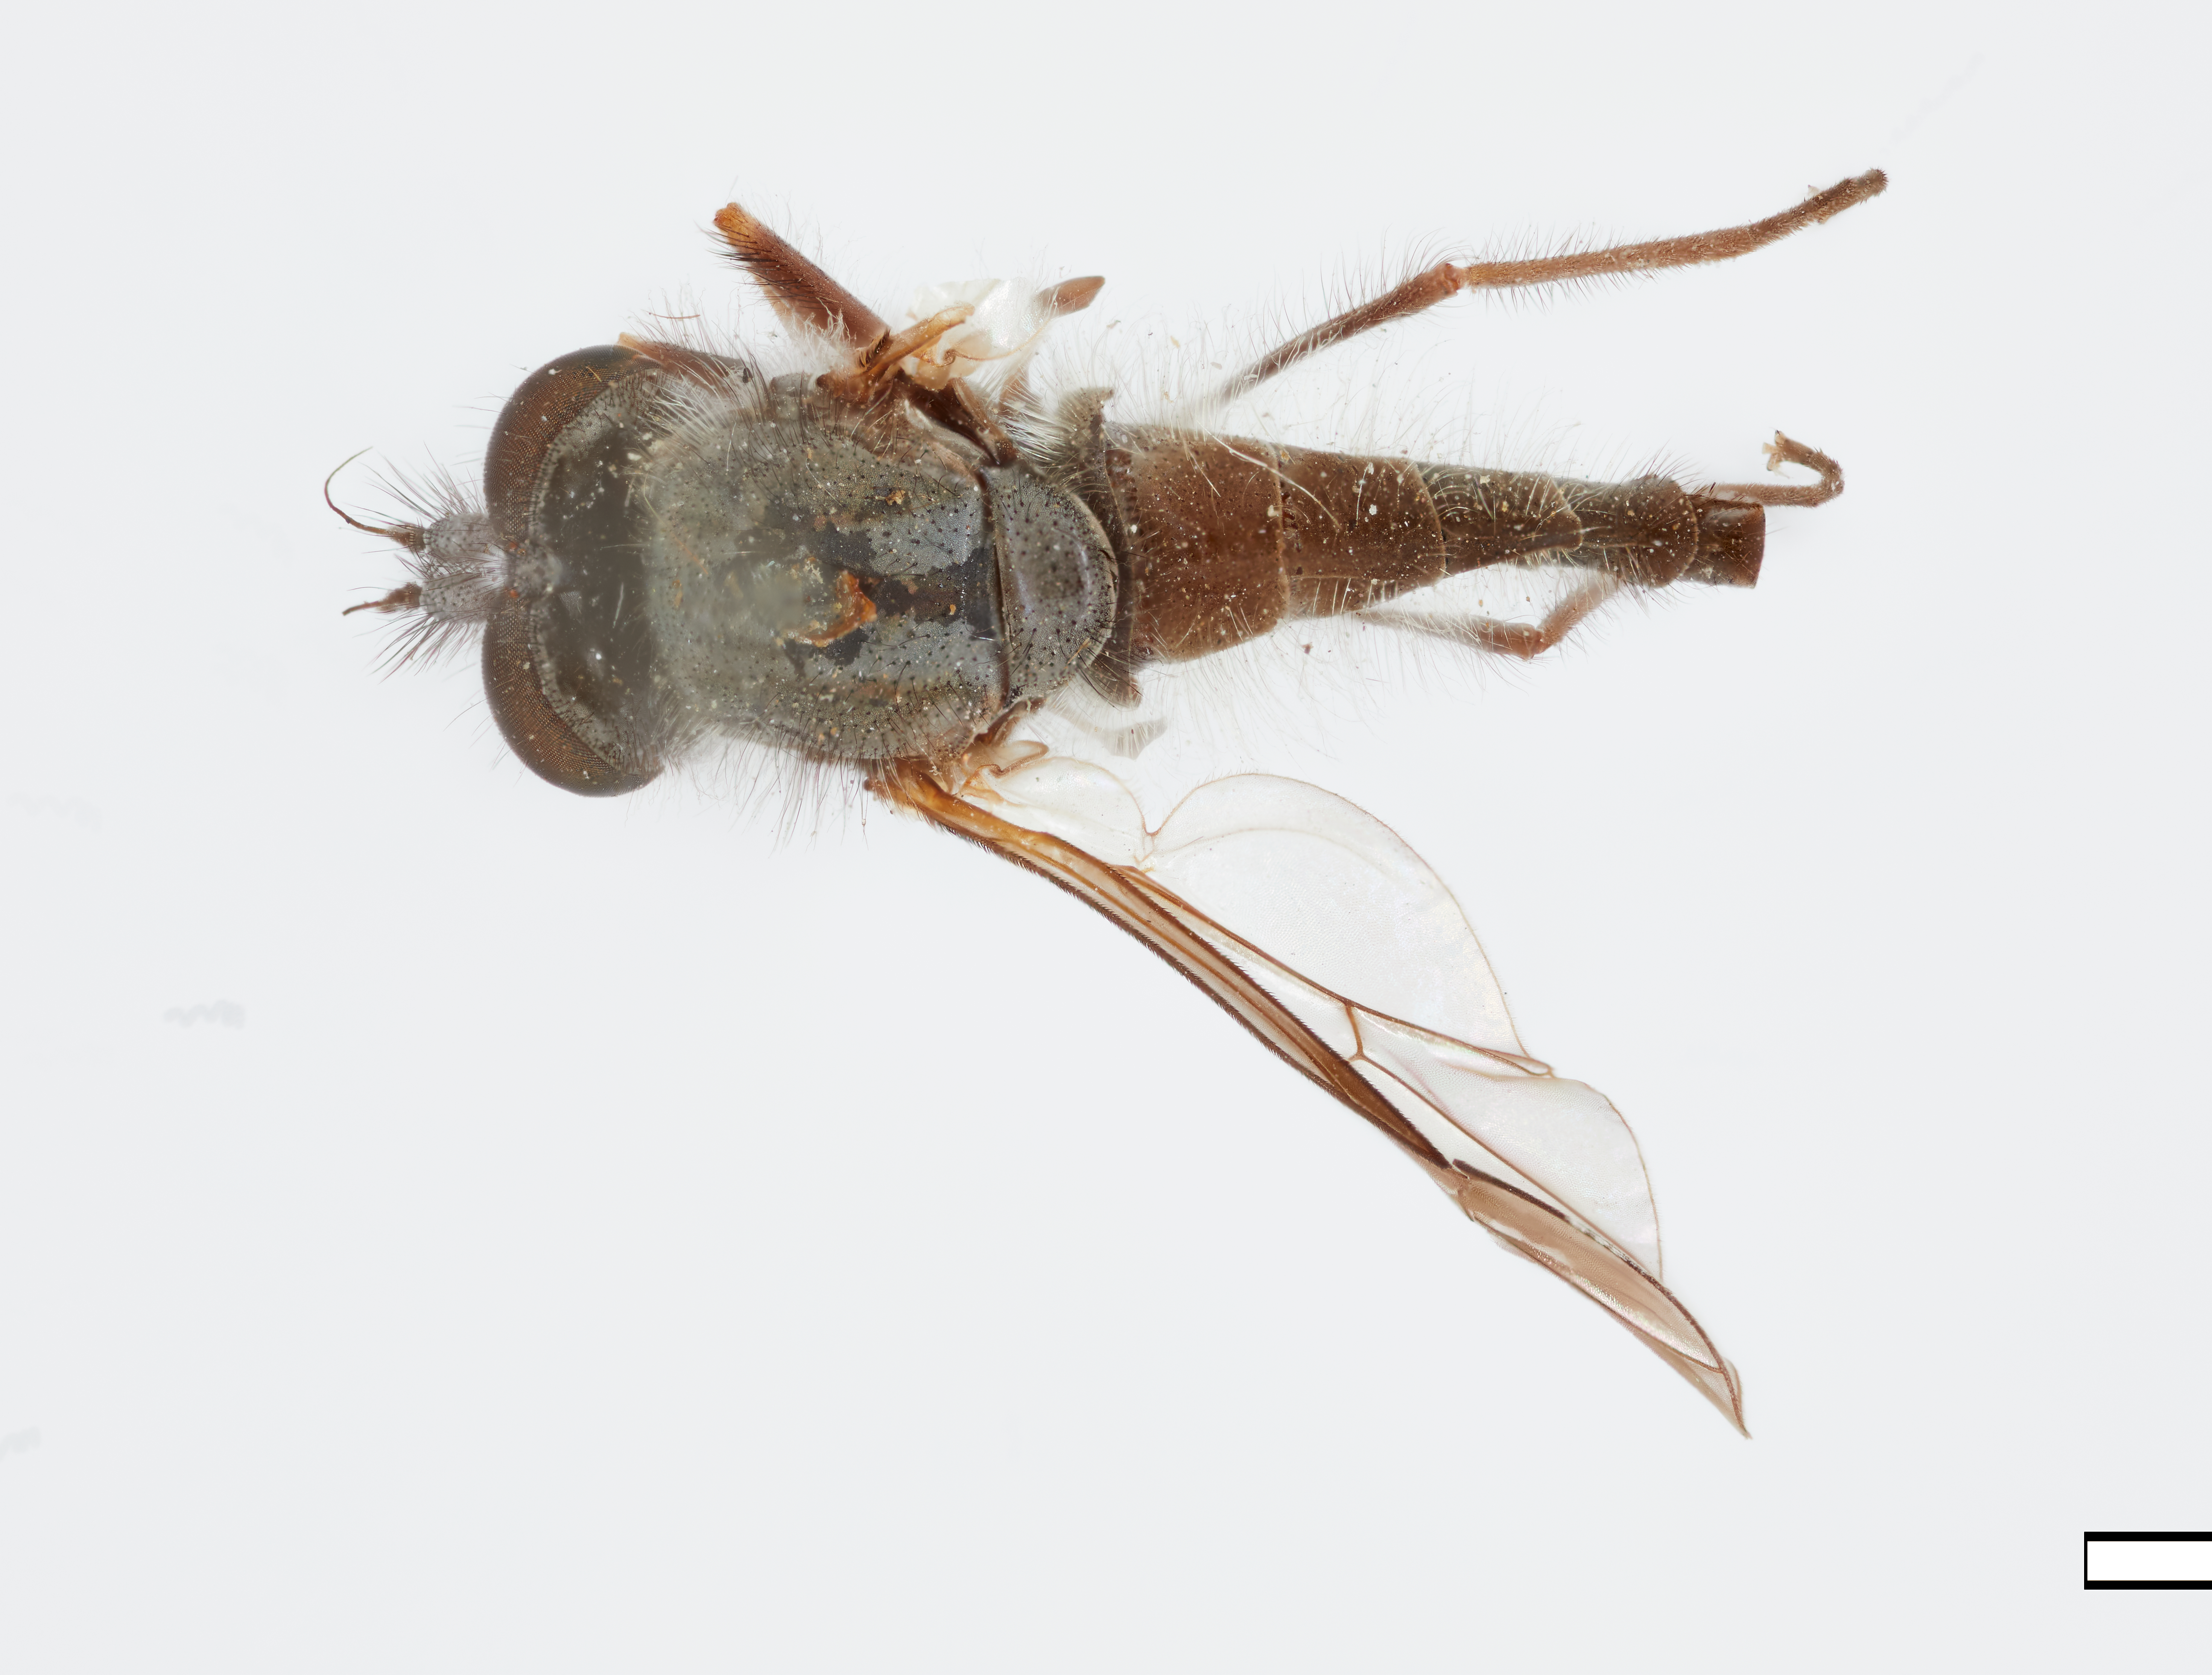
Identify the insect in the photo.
Symphoromyia johnsoni
